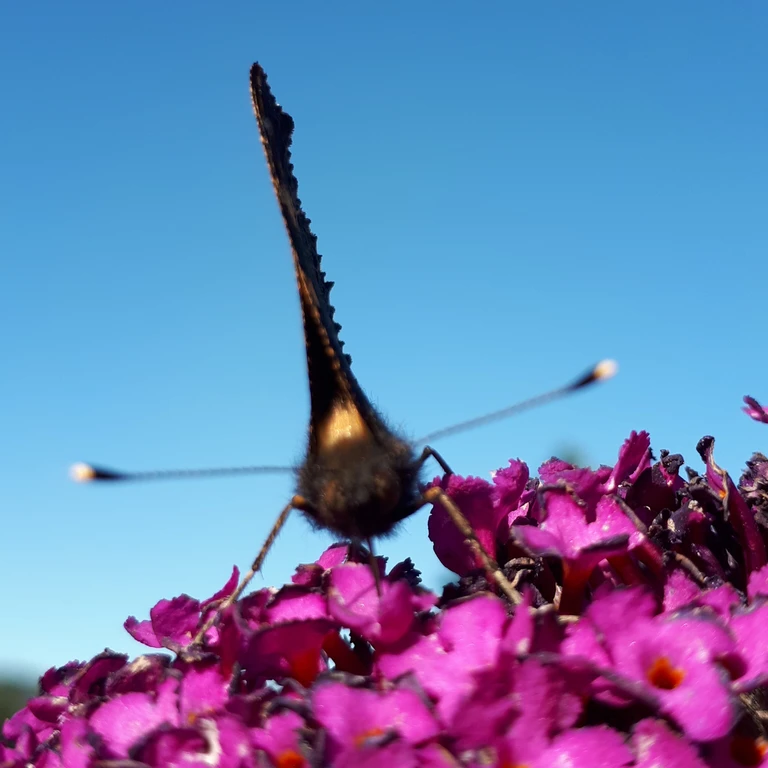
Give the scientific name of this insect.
Aglais urticae
